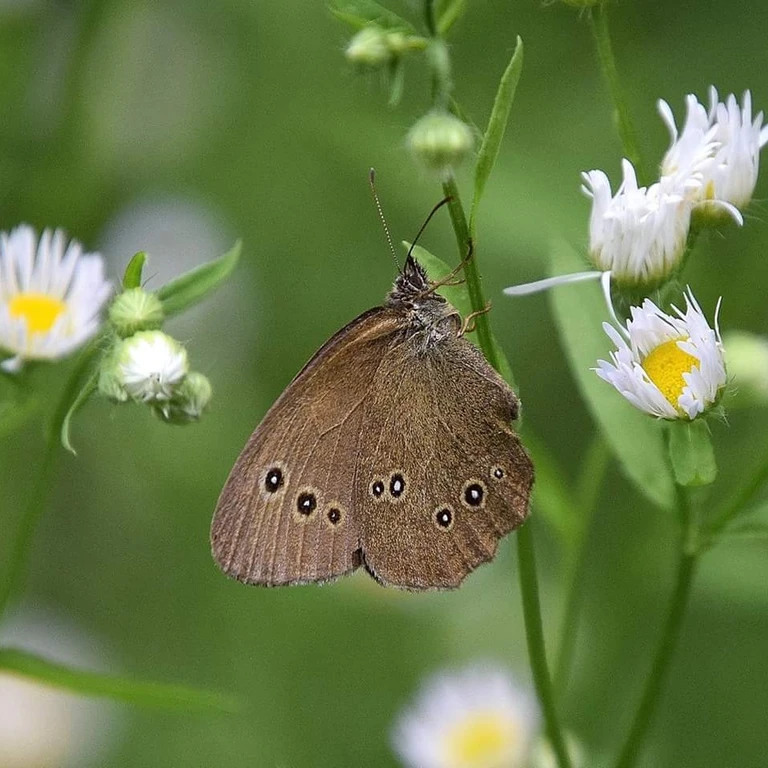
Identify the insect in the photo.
Aphantopus hyperantus
